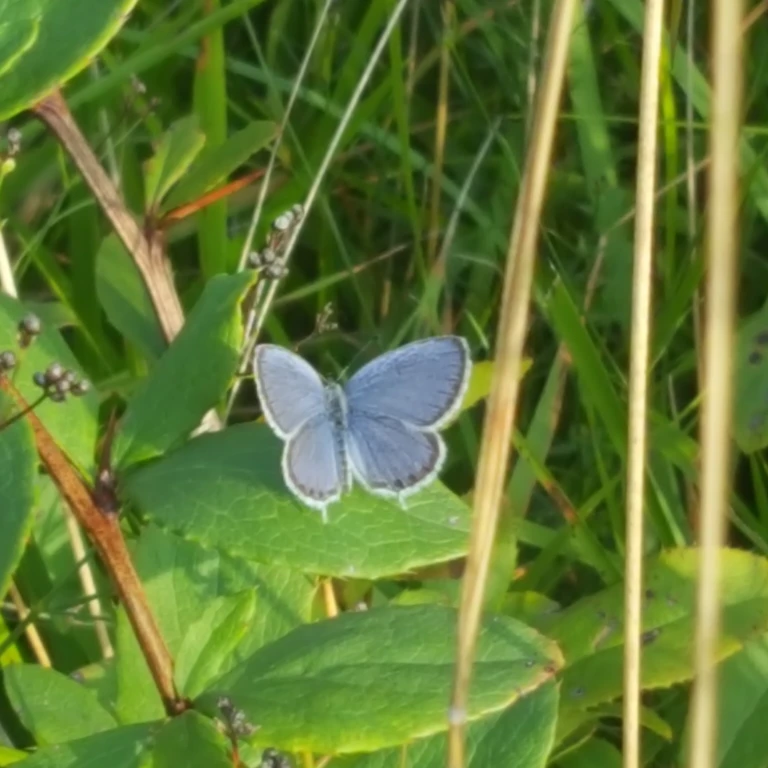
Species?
Cupido argiades (also Elkalyce argiades)
